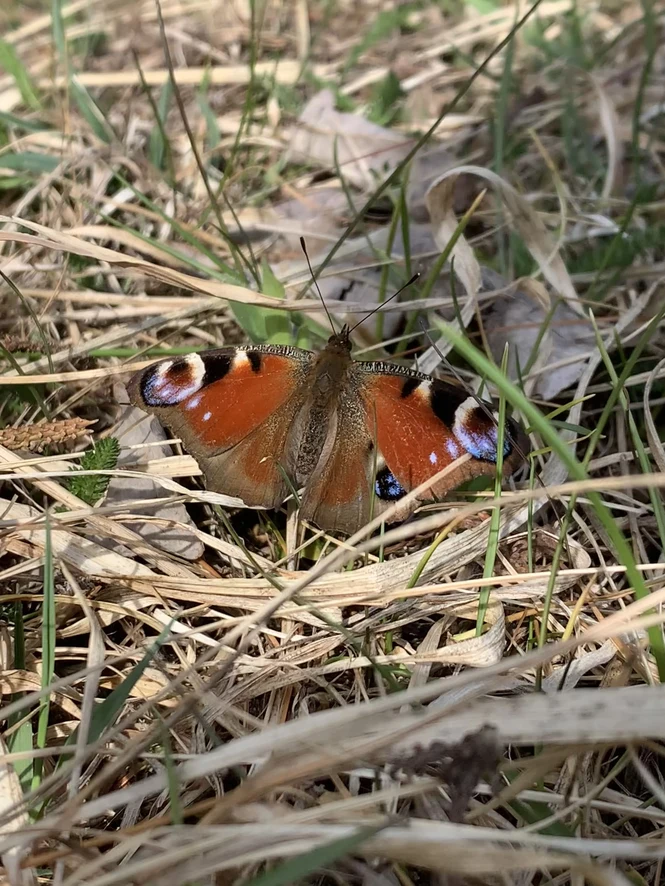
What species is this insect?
Aglais io
